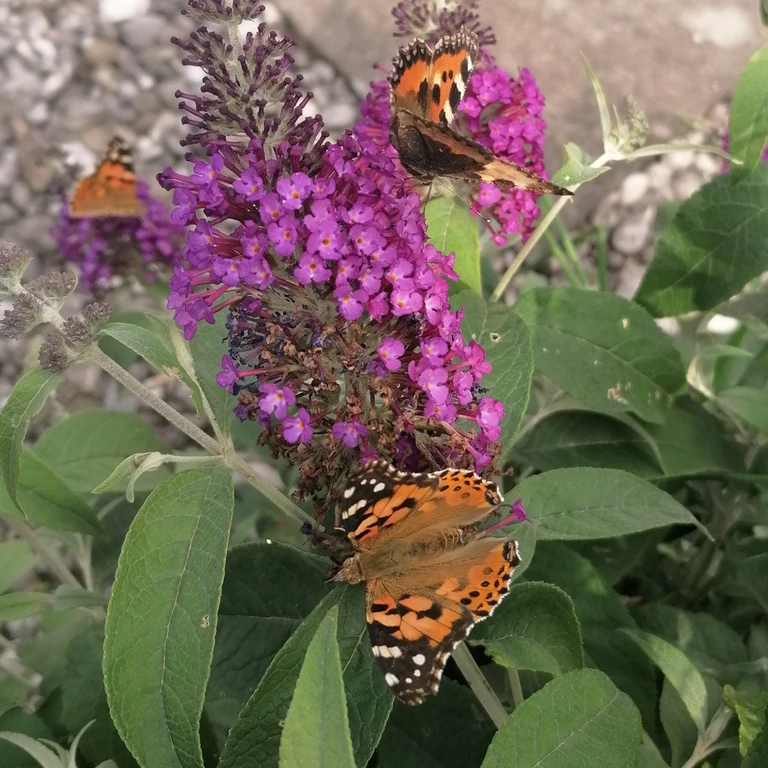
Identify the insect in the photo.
Vanessa cardui
